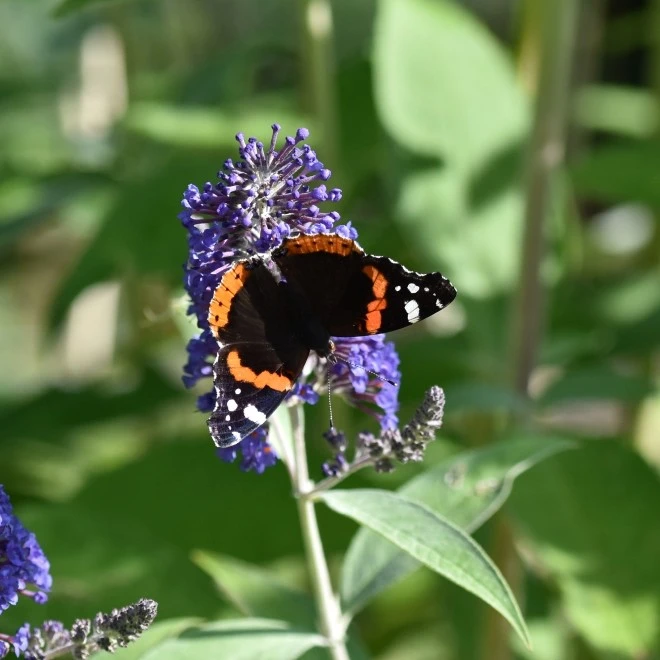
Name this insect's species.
Vanessa atalanta
